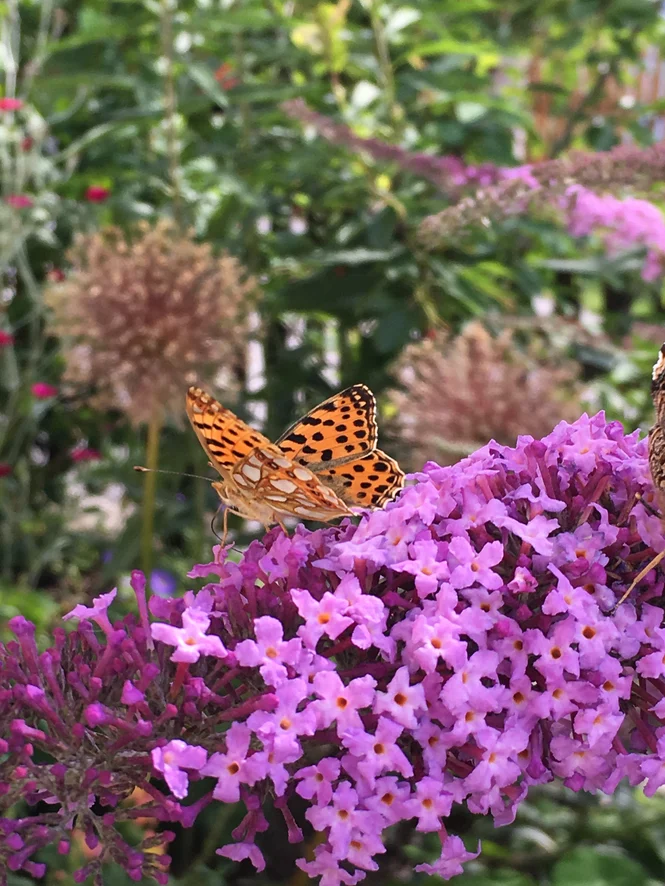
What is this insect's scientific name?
Issoria lathonia
